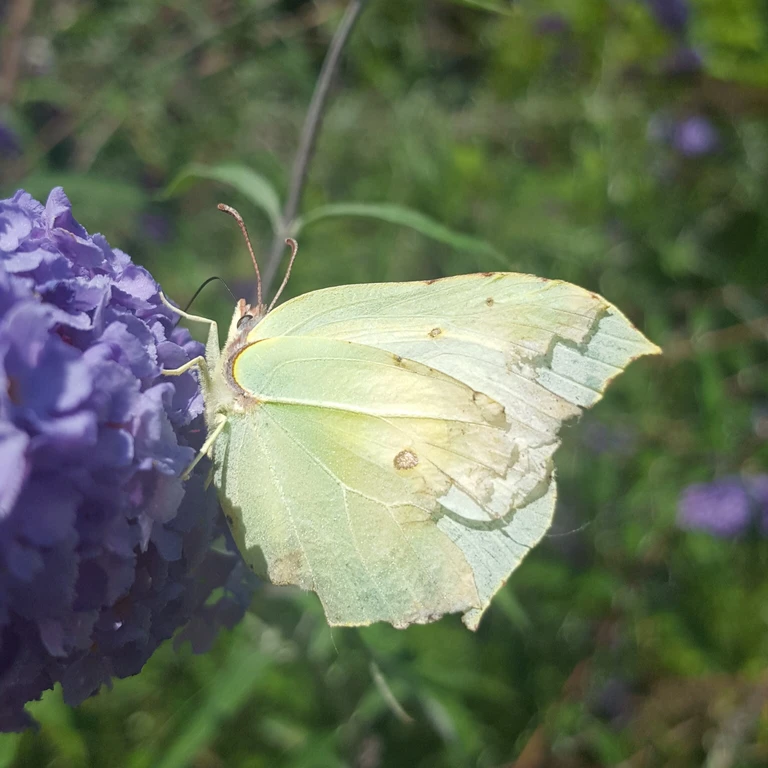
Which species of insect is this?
Gonepteryx rhamni
